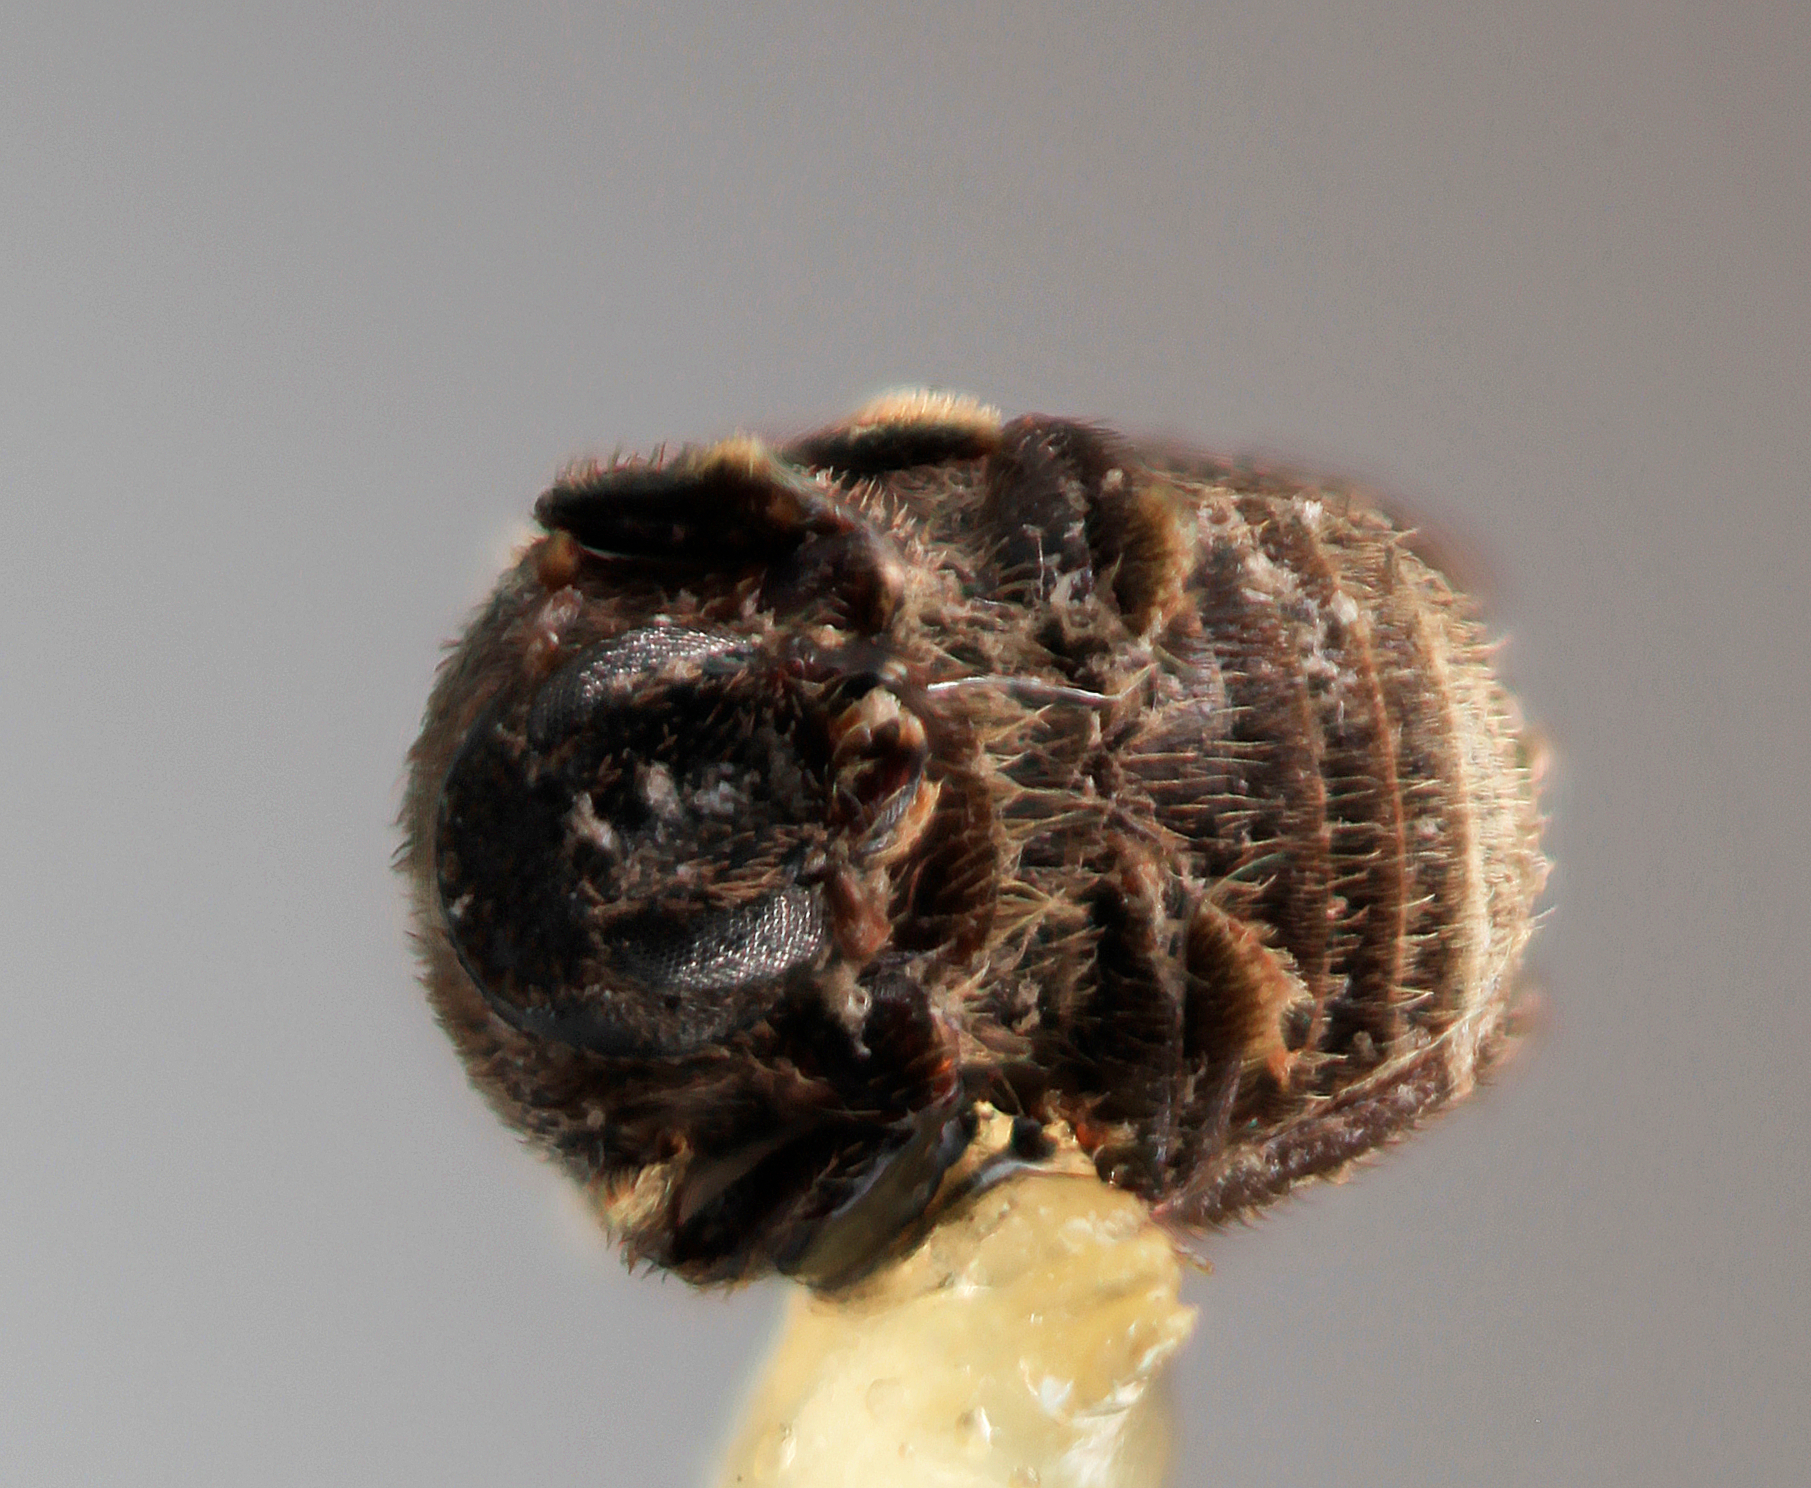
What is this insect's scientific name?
Acacicis bicornis
